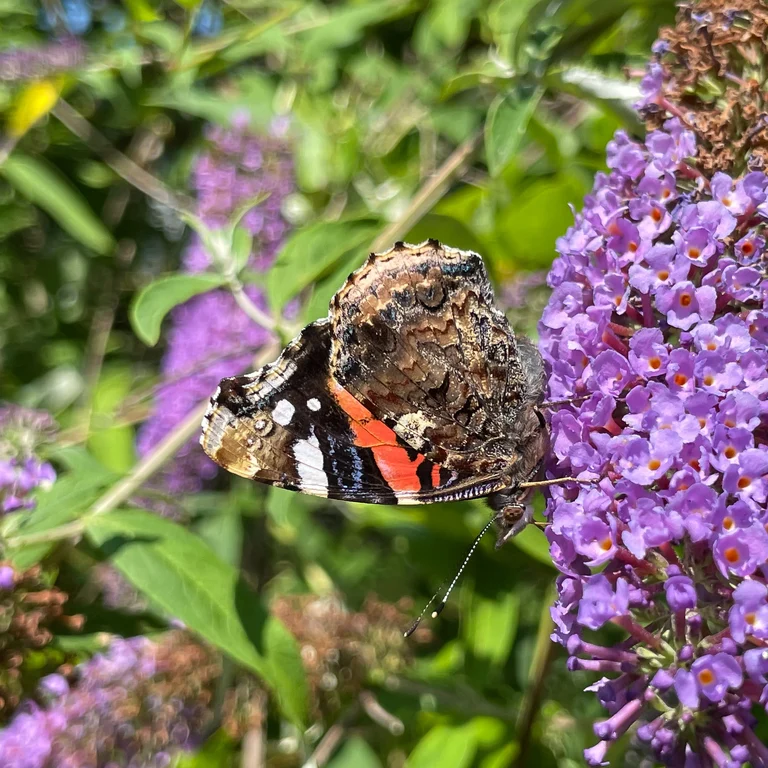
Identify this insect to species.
Vanessa atalanta
